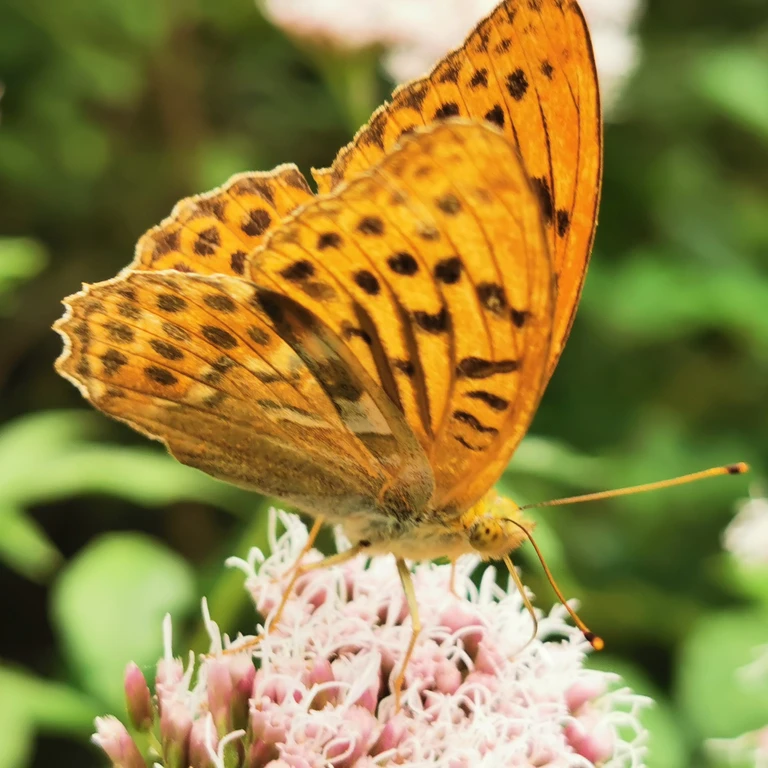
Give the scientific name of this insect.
Argynnis paphia
